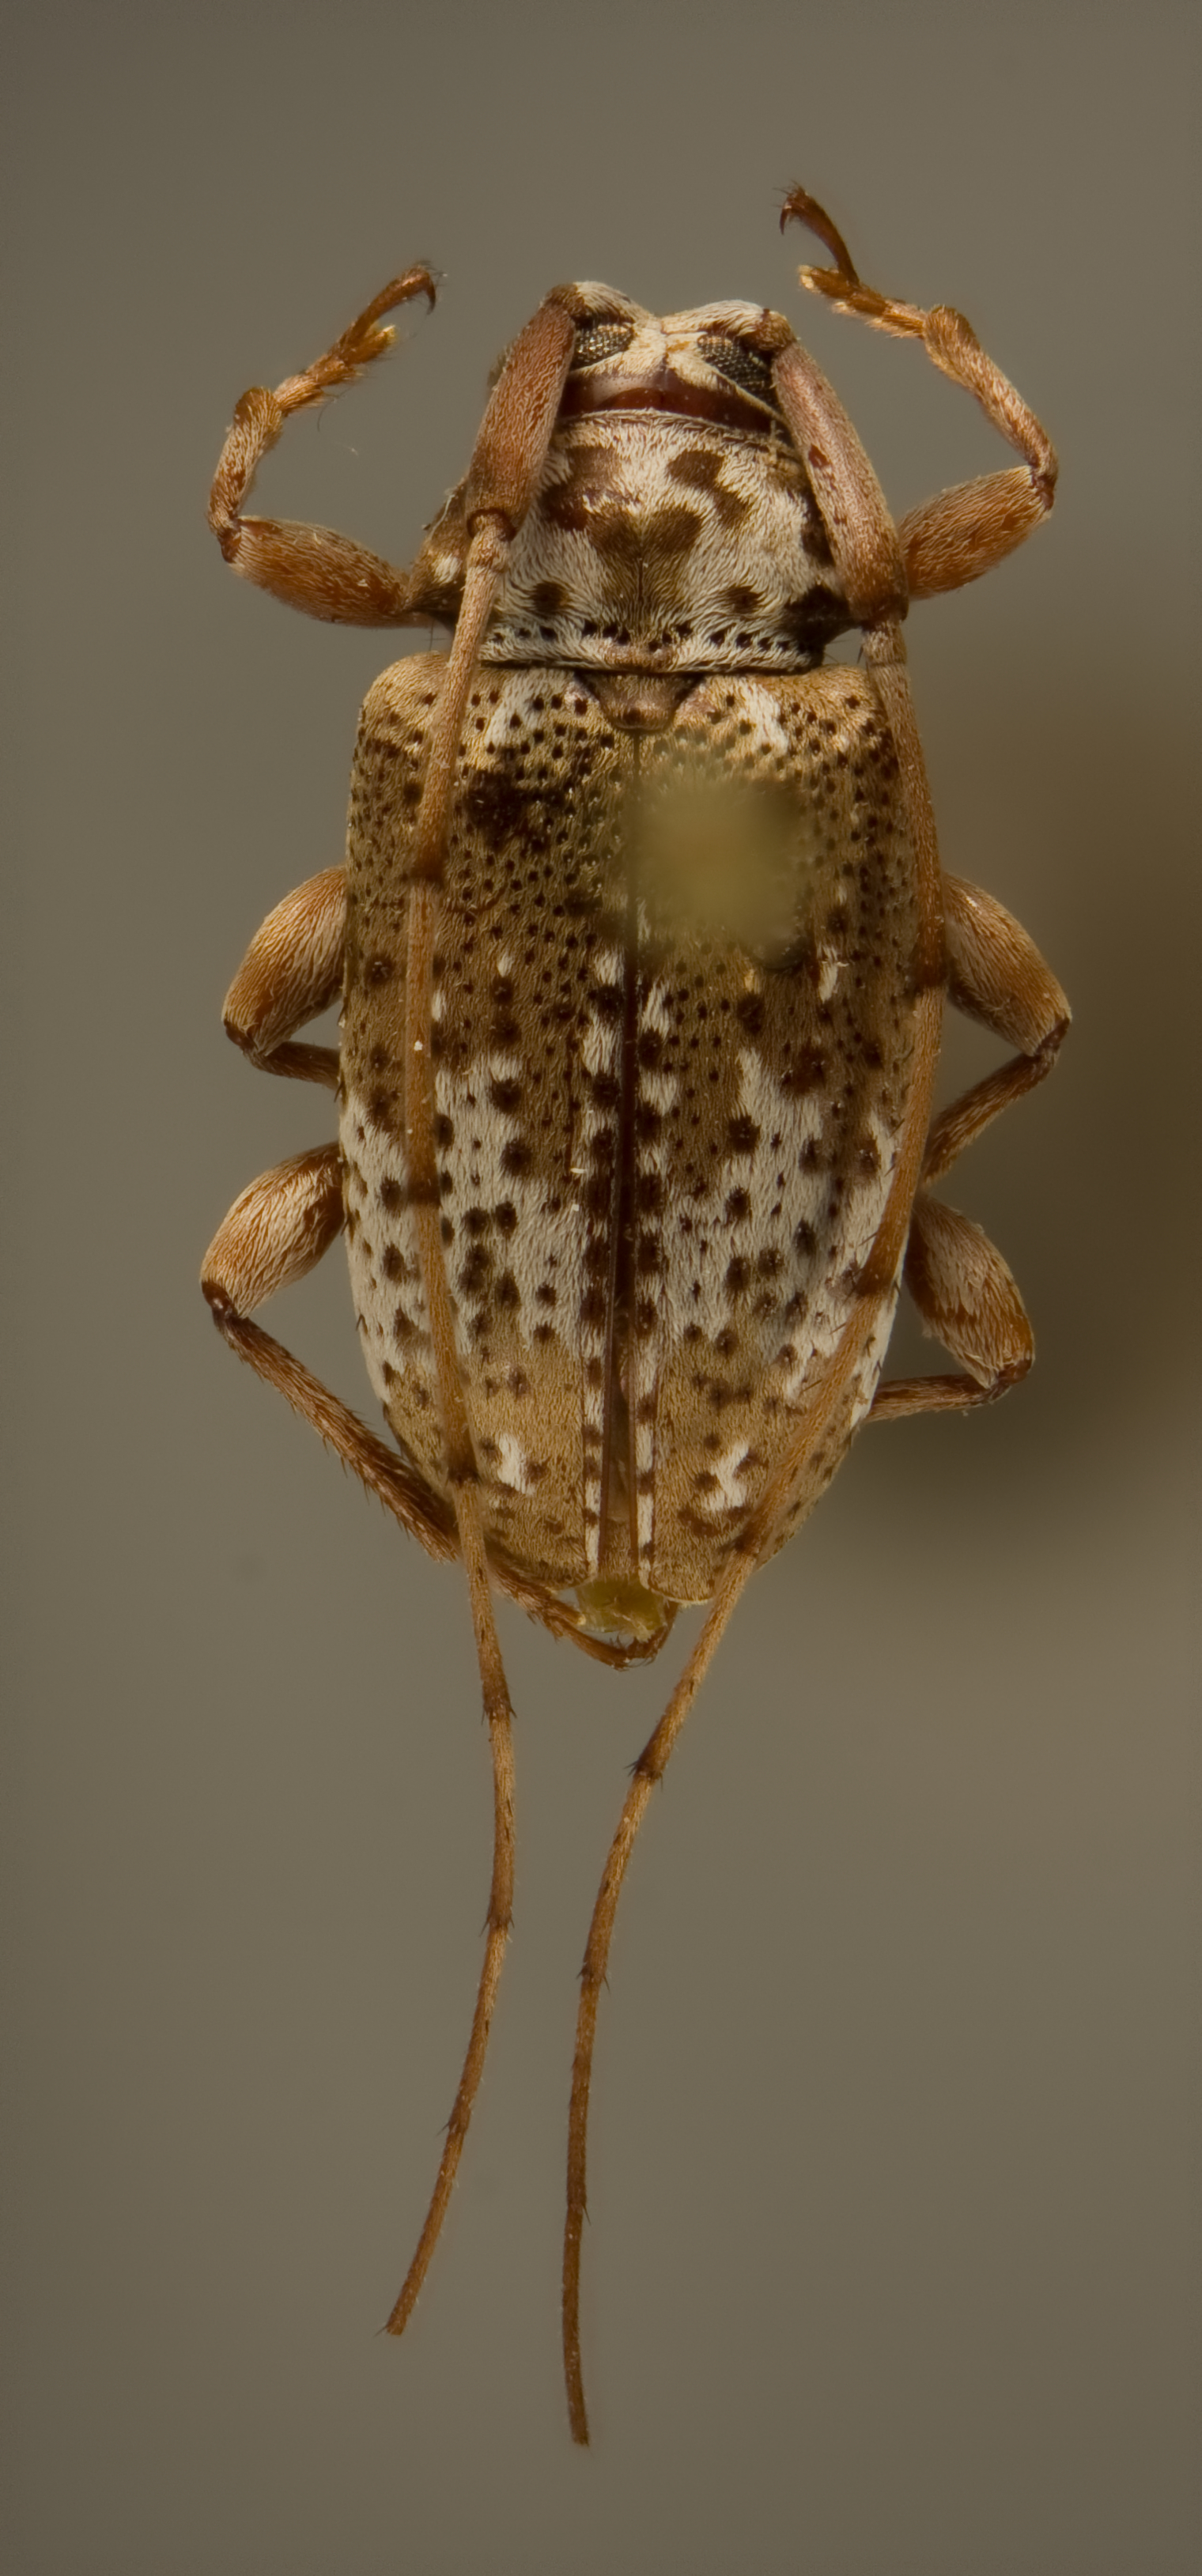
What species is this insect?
Baryssinus giesberti
